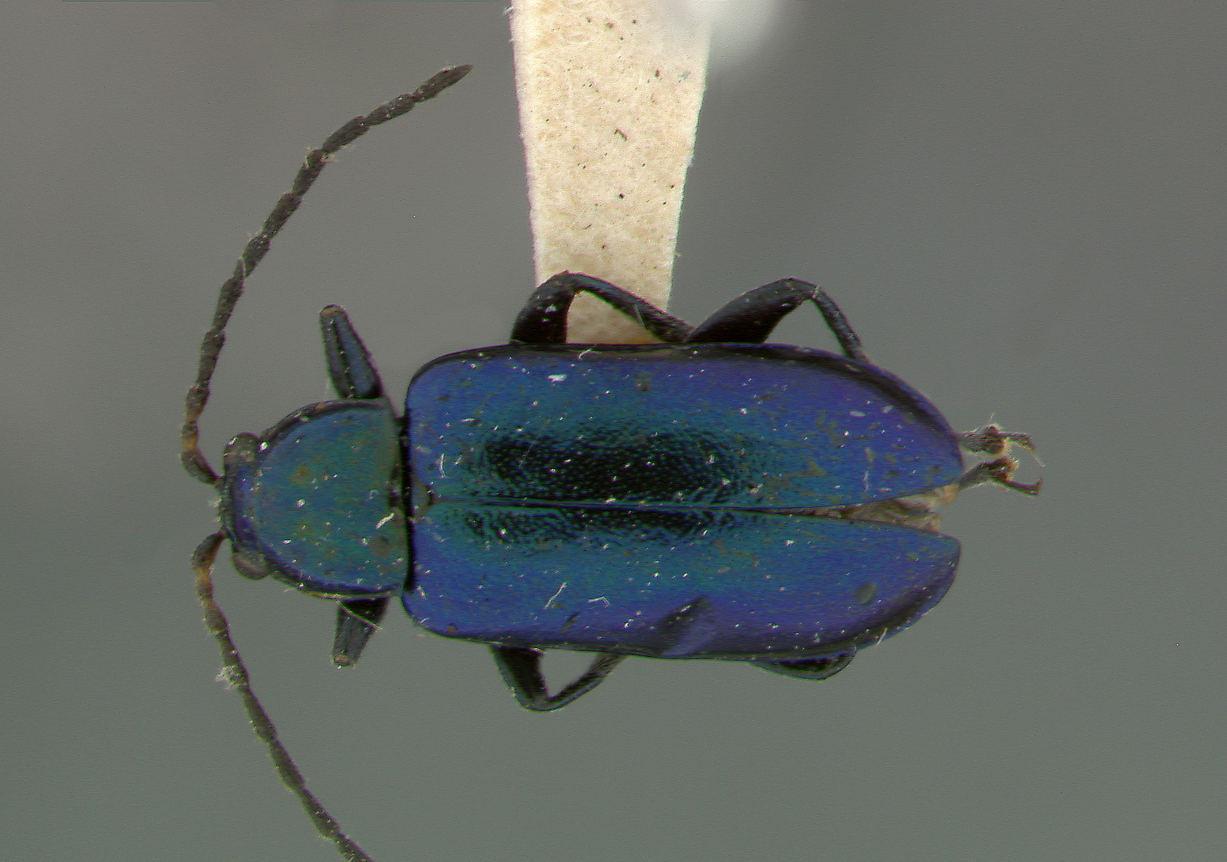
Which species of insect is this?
Scelolyperus pasadenae
